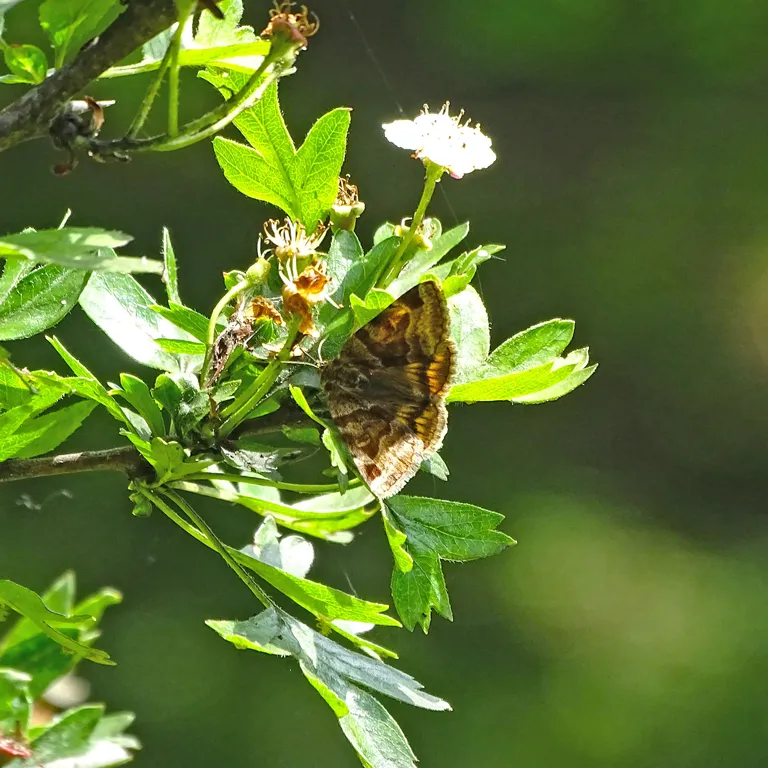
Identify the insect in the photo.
Euclidia glyphica
